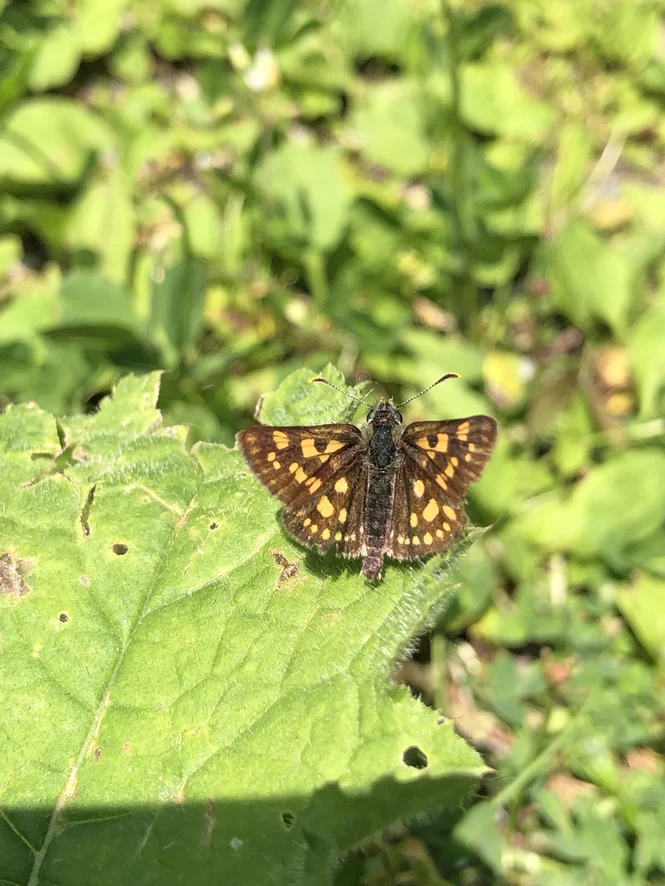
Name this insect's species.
Carterocephalus palaemon
